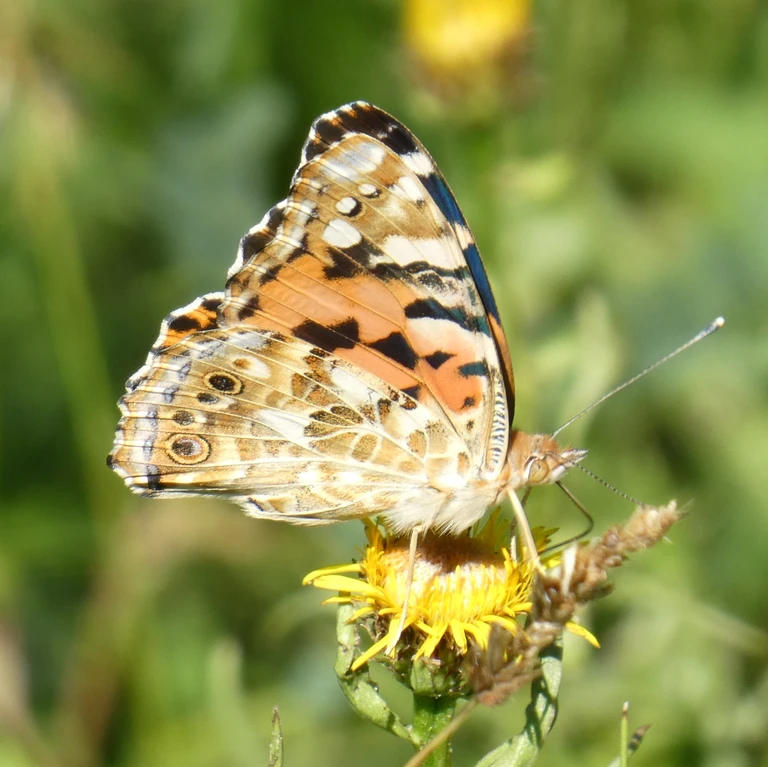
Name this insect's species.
Vanessa cardui
